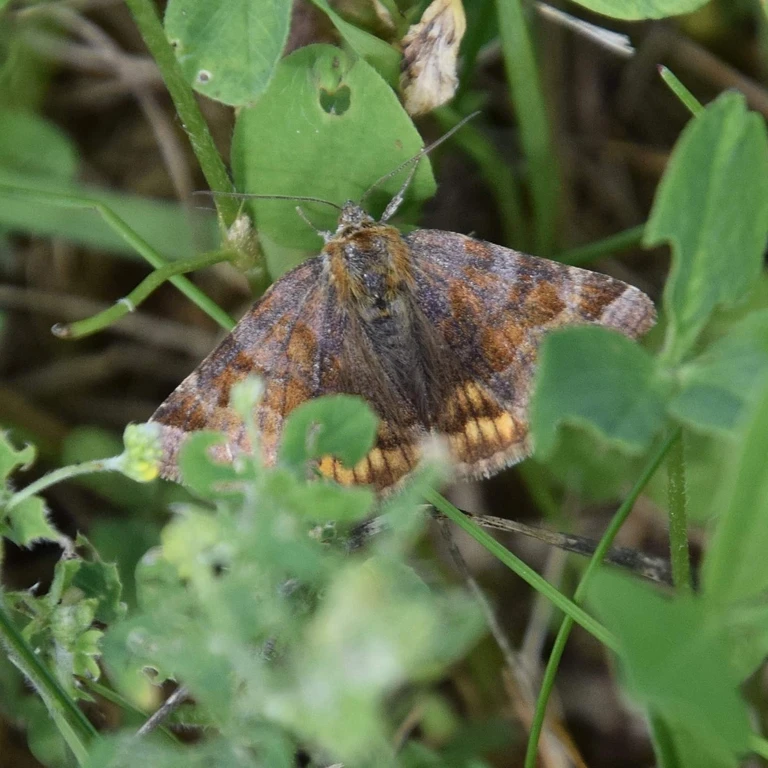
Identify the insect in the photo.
Euclidia glyphica
